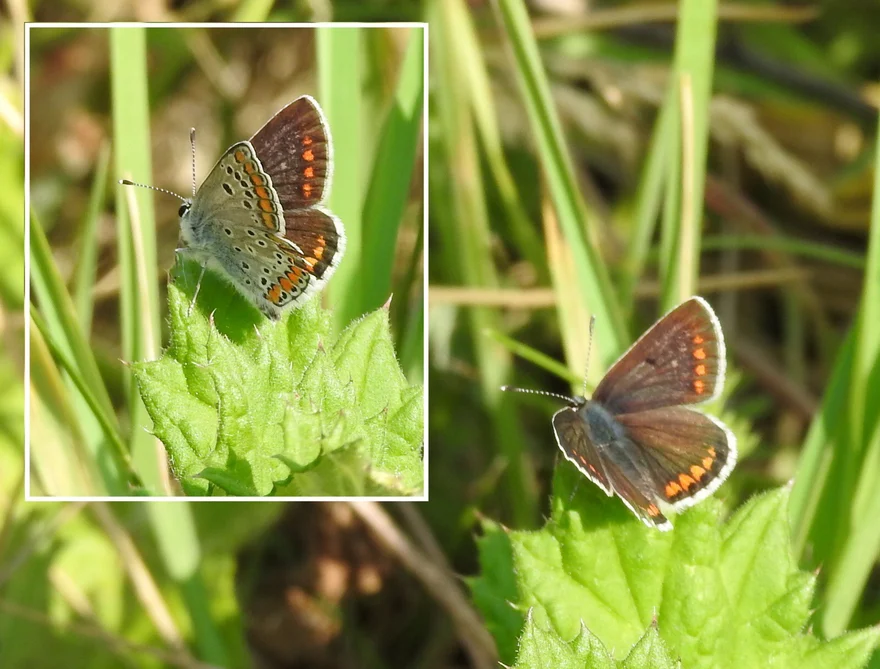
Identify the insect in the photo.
Aricia agestis/artaxerxes
